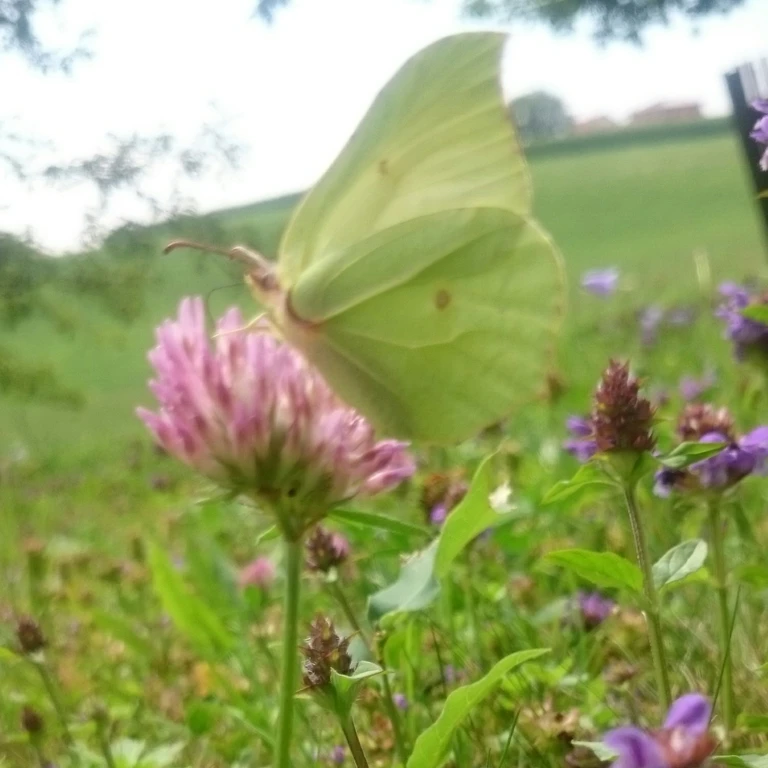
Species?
Gonepteryx rhamni
